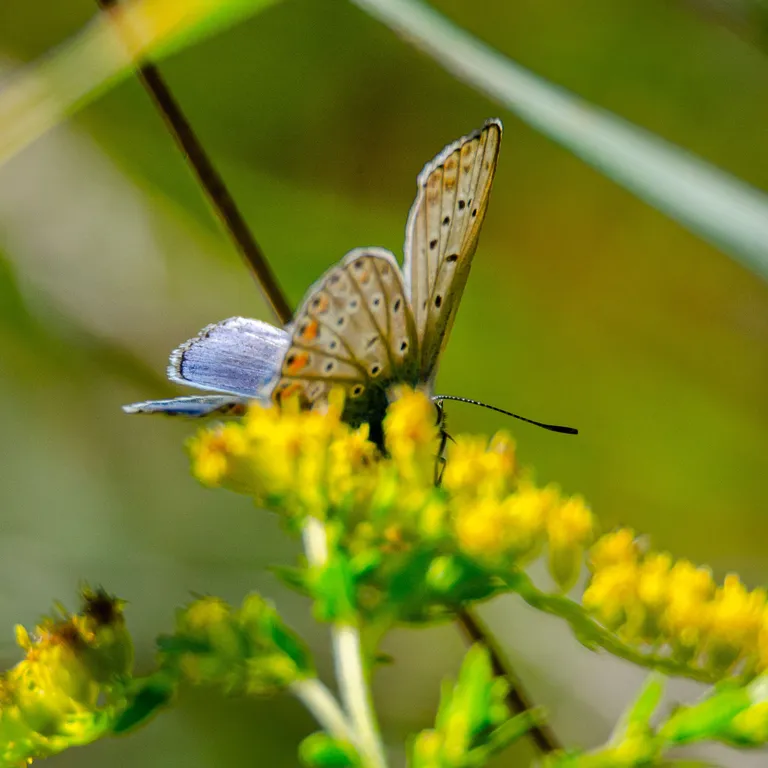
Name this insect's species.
Polyommatus icarus
